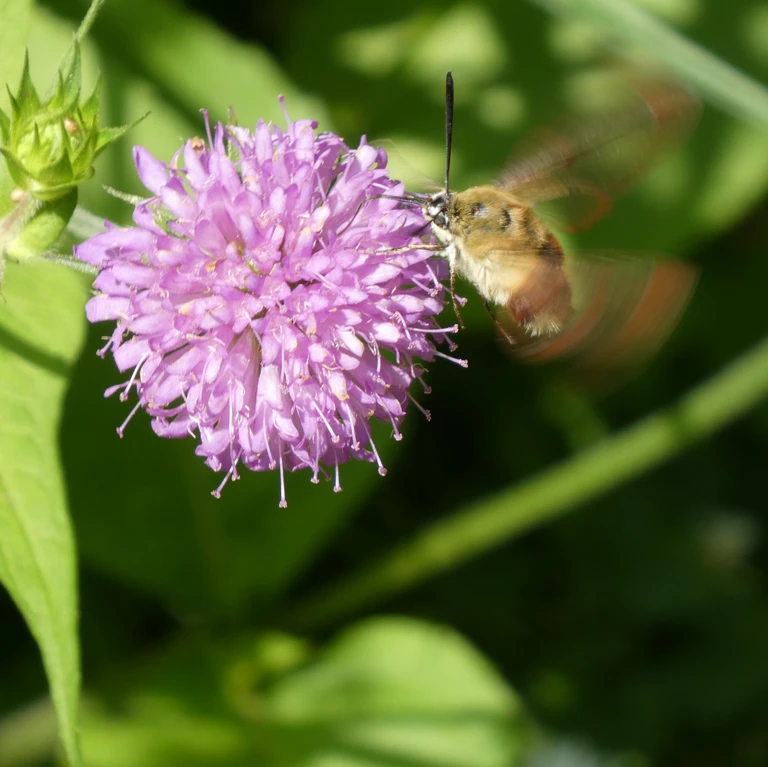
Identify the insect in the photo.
Hemaris fuciformis
